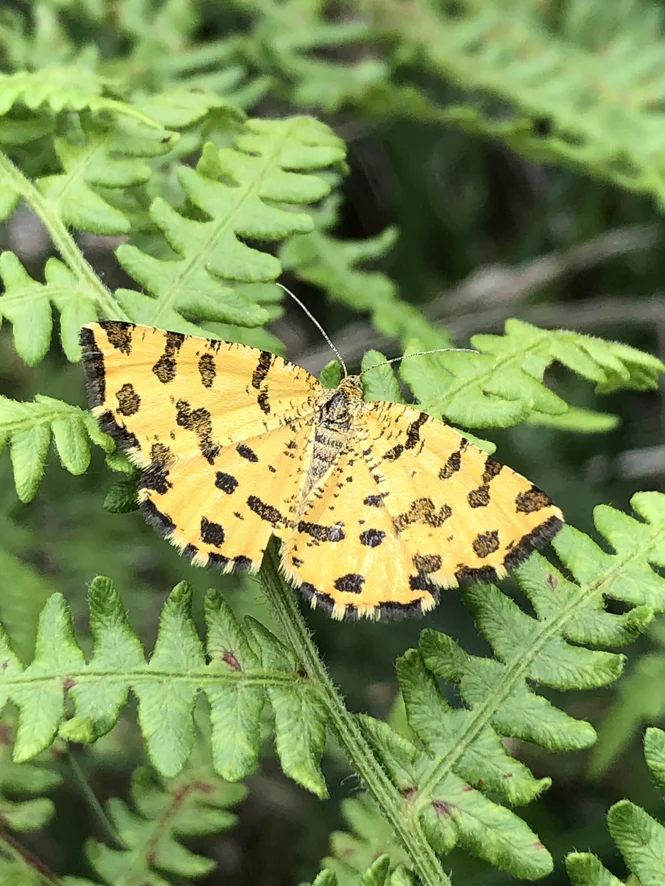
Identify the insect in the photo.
Pseudopanthera macularia
